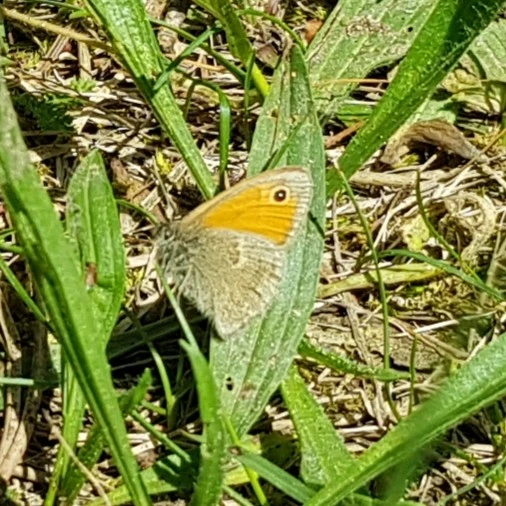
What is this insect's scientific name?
Coenonympha pamphilus
